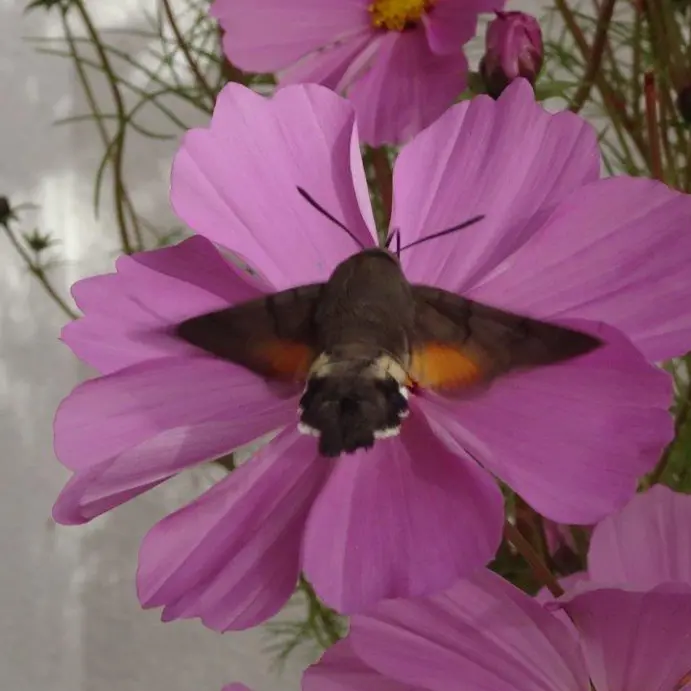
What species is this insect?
Macroglossum stellatarum
